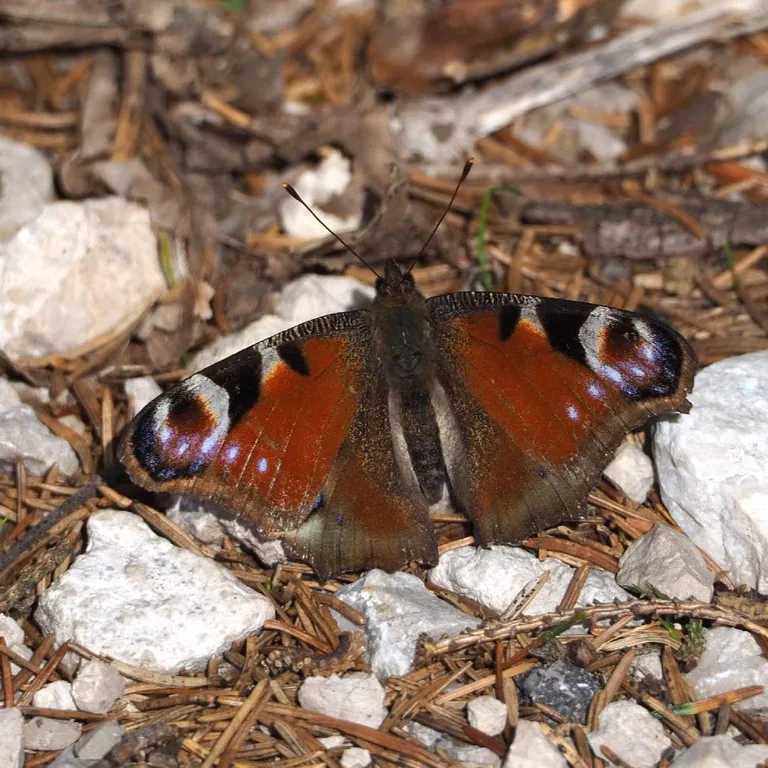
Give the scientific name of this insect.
Aglais io
